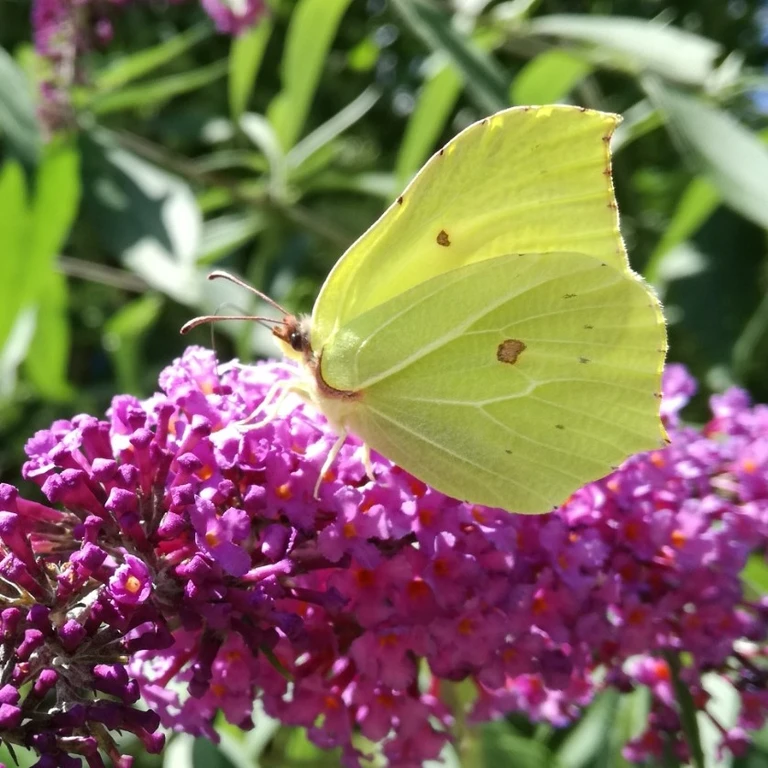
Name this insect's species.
Gonepteryx rhamni
